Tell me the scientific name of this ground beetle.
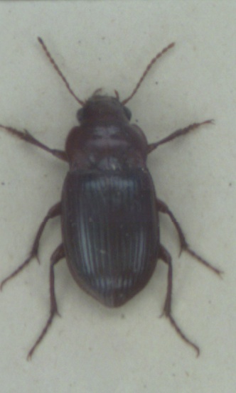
Amara fulva
